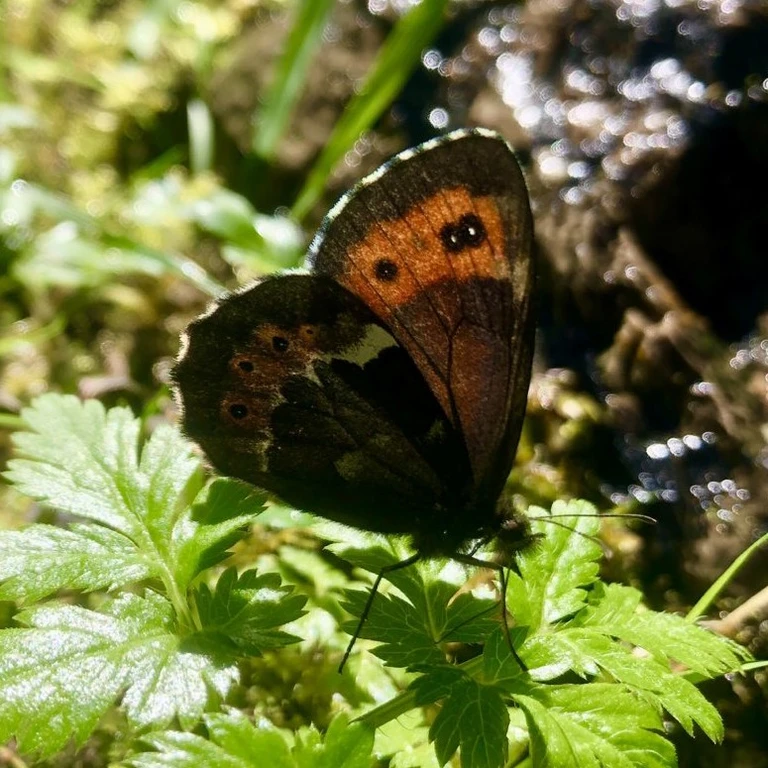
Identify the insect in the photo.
Erebia ligea
